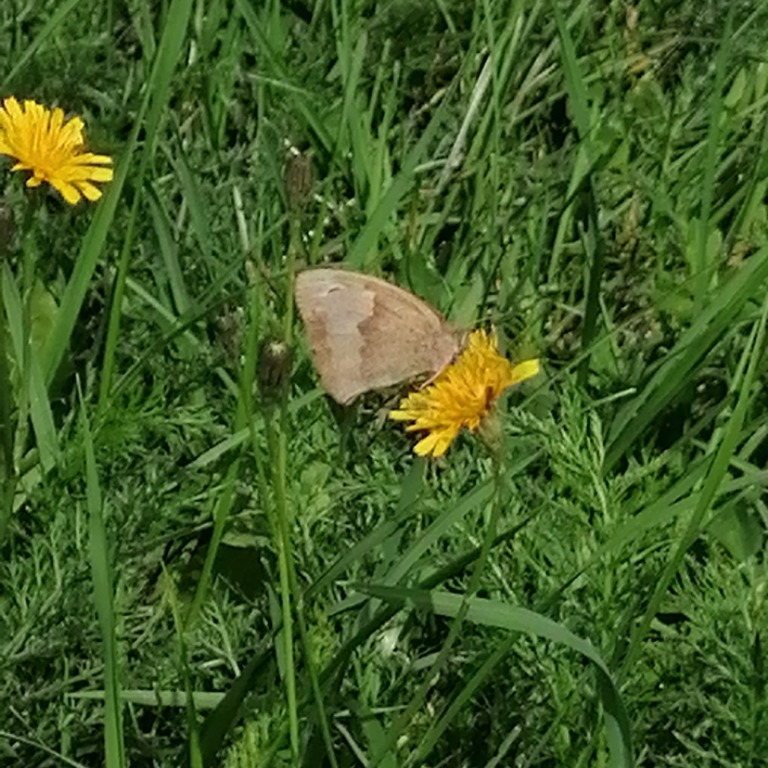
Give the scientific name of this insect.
Maniola jurtina
